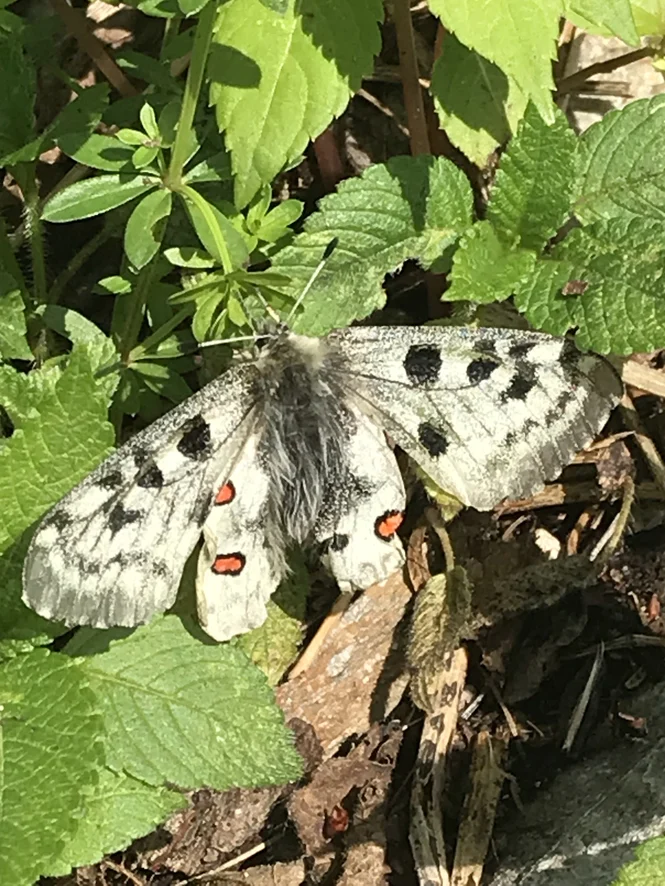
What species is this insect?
Parnassius apollo
